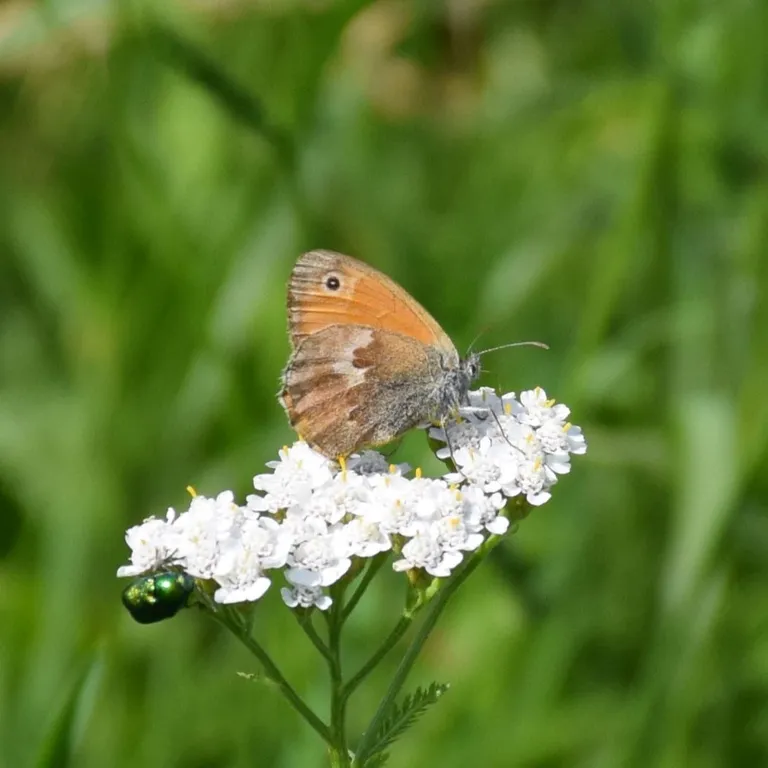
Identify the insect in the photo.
Coenonympha pamphilus
